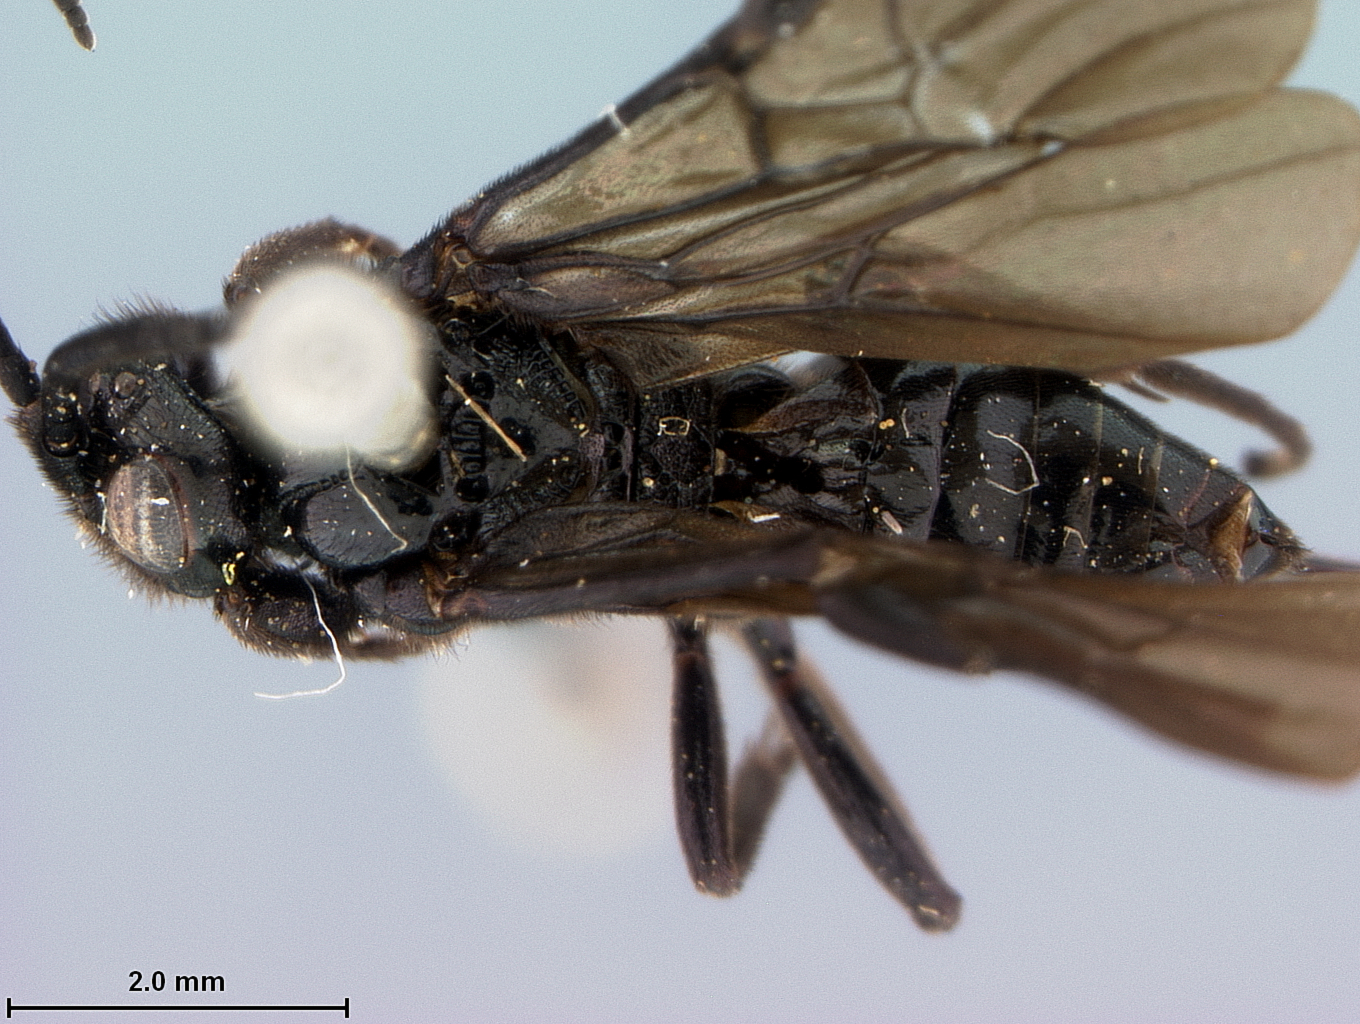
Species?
Cardiochiles noctis
